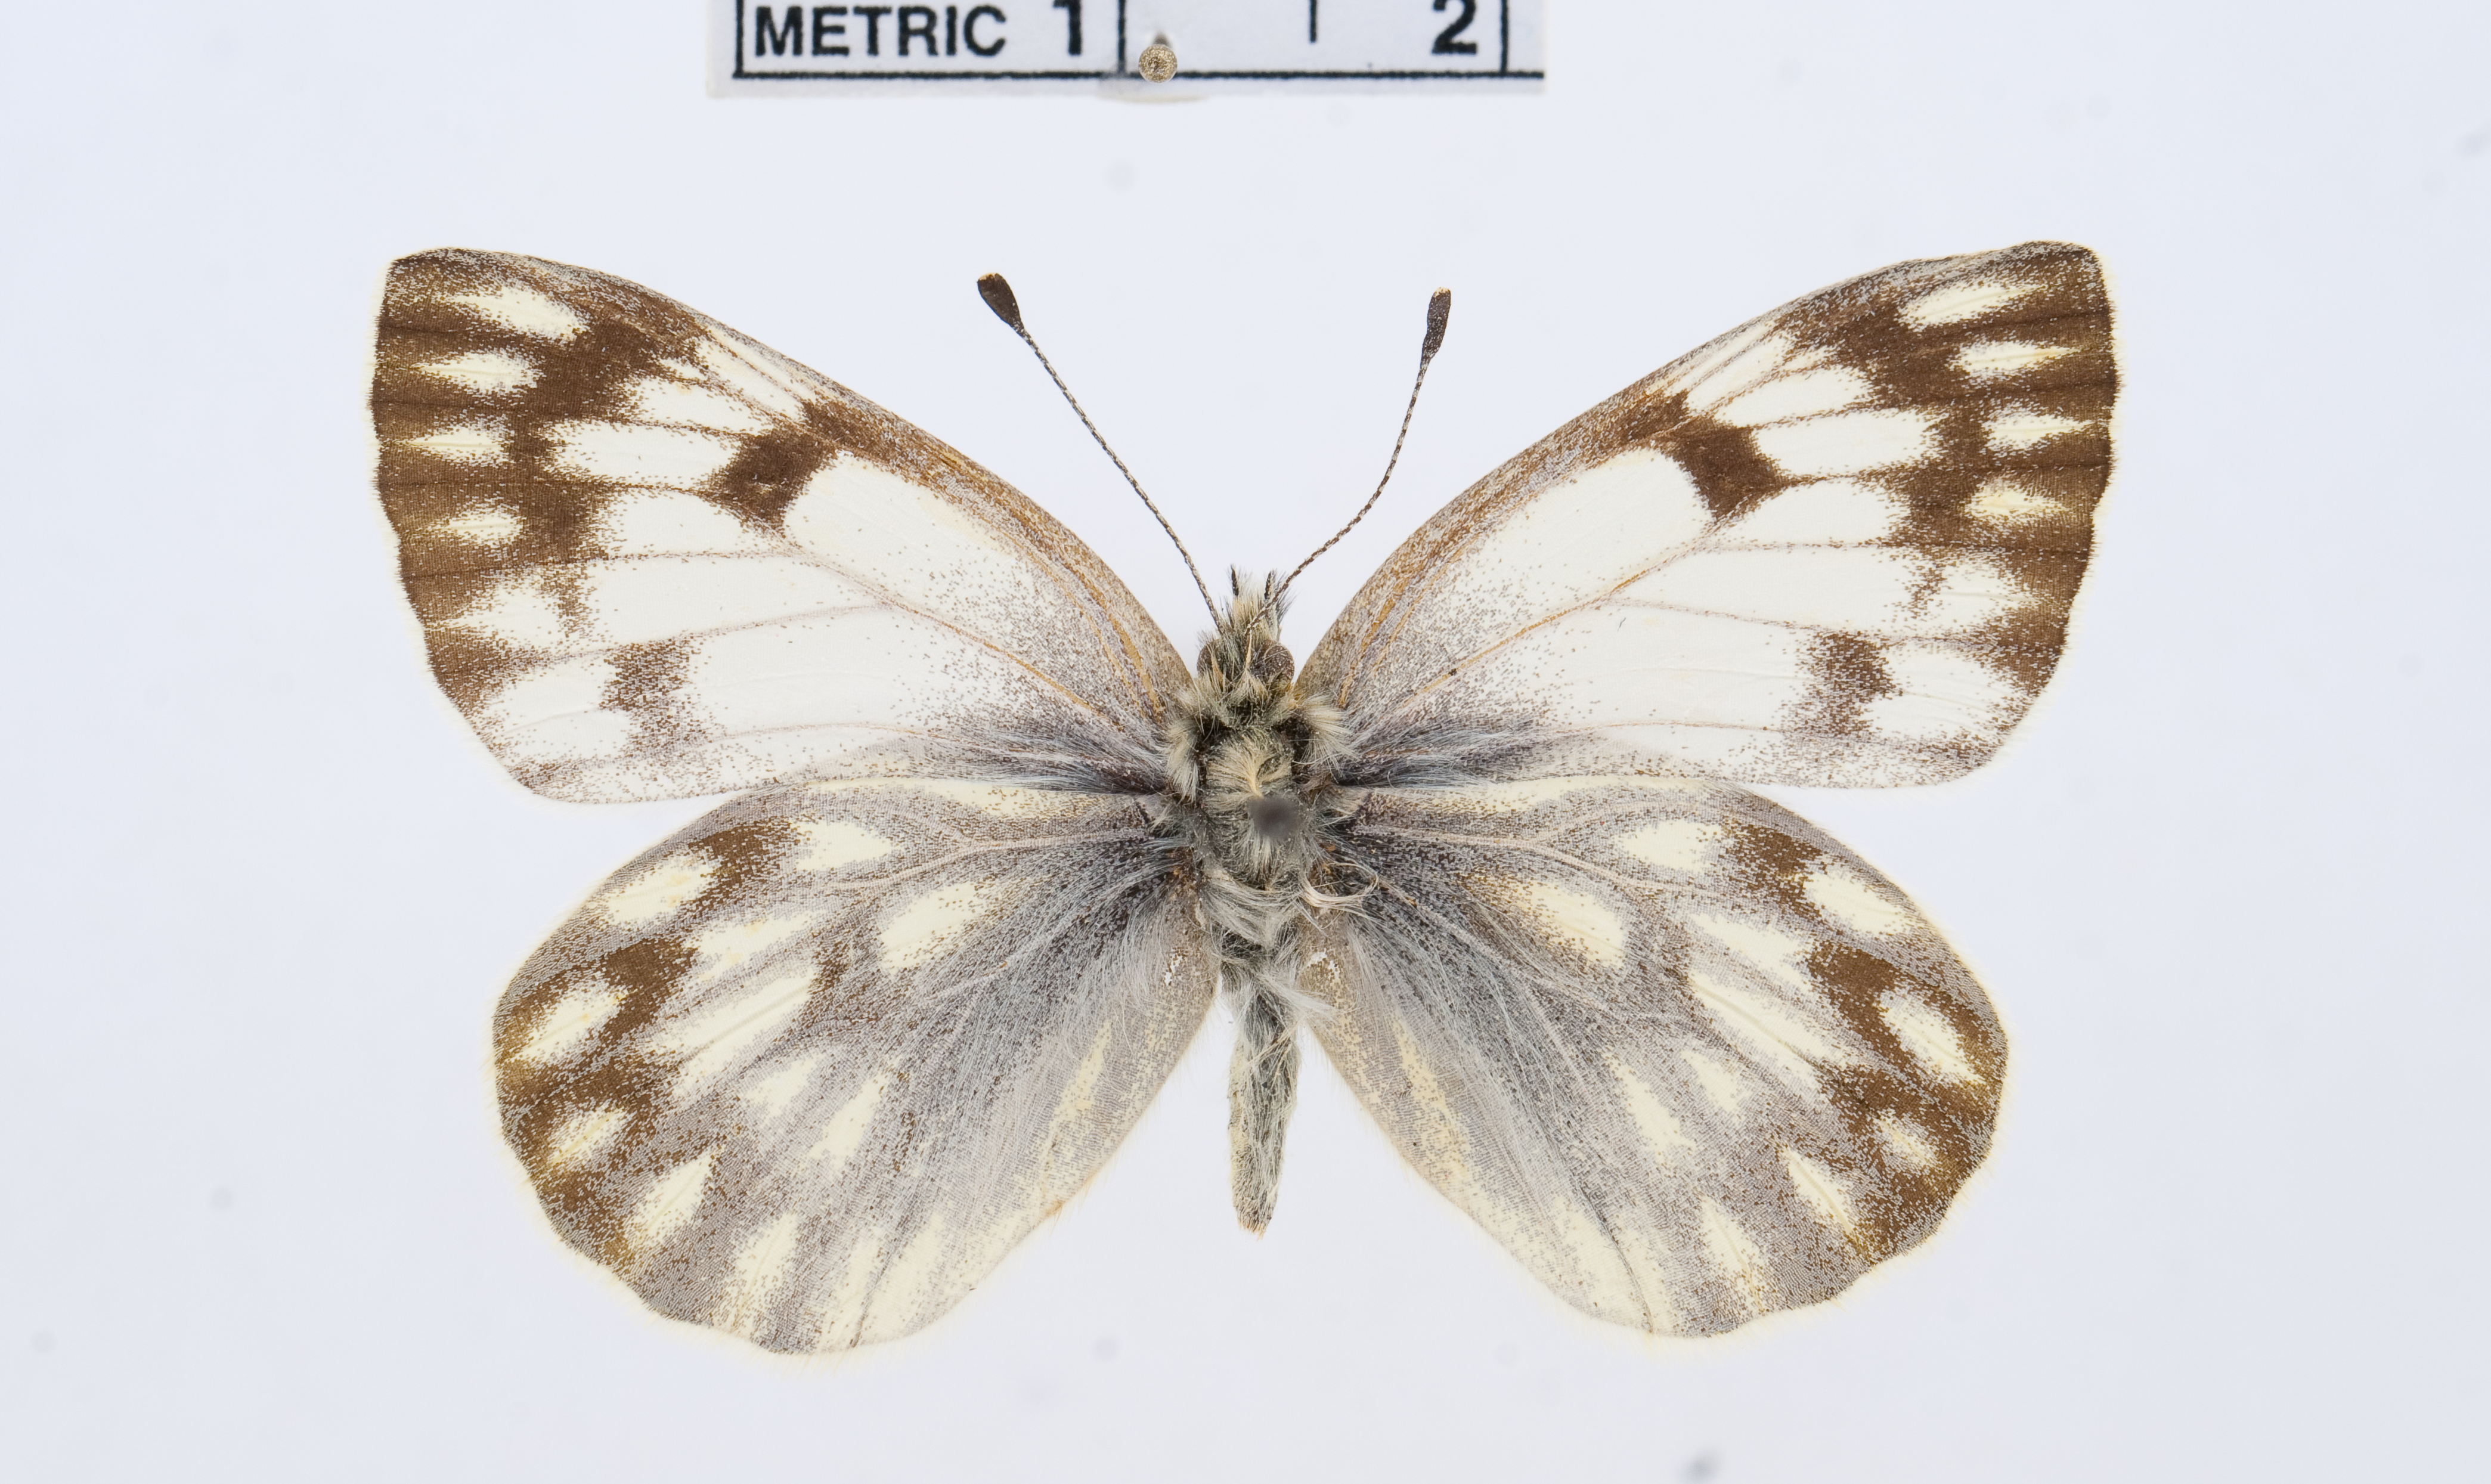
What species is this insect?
Pontia callidice
